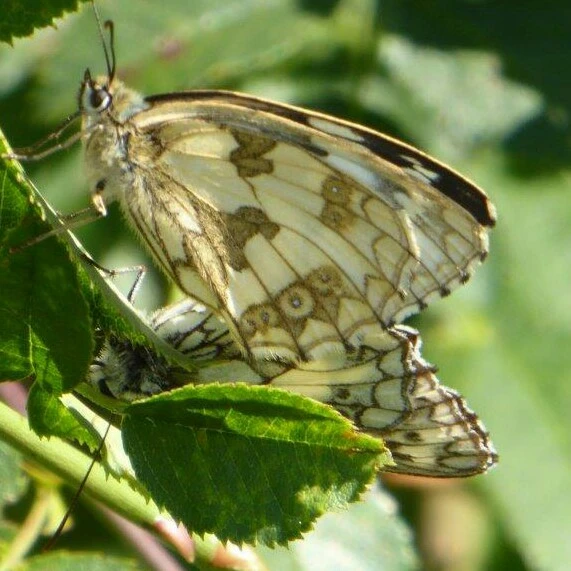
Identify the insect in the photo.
Melanargia galathea
